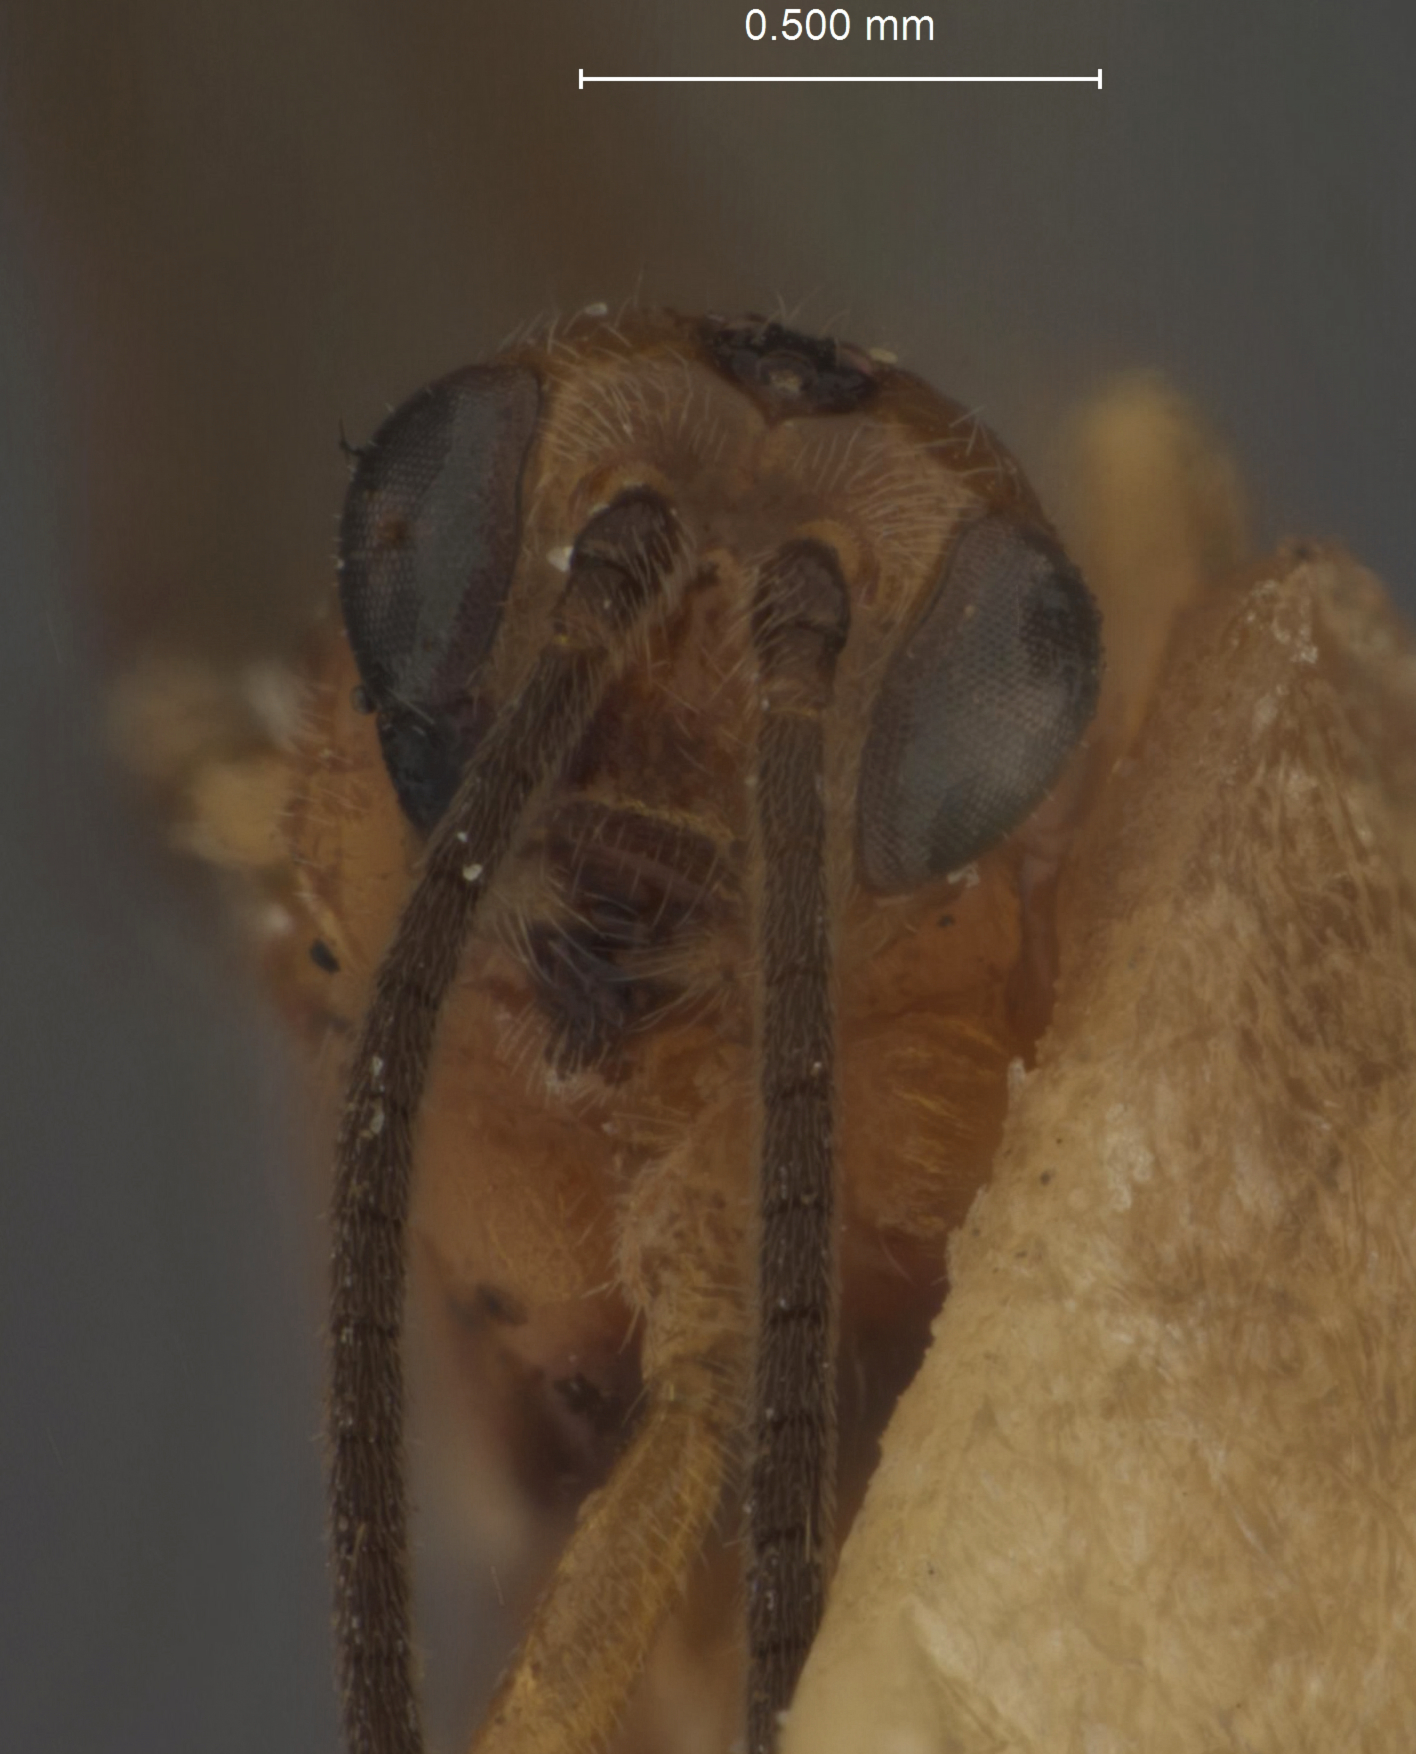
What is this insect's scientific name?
Microbracon vestiticida
